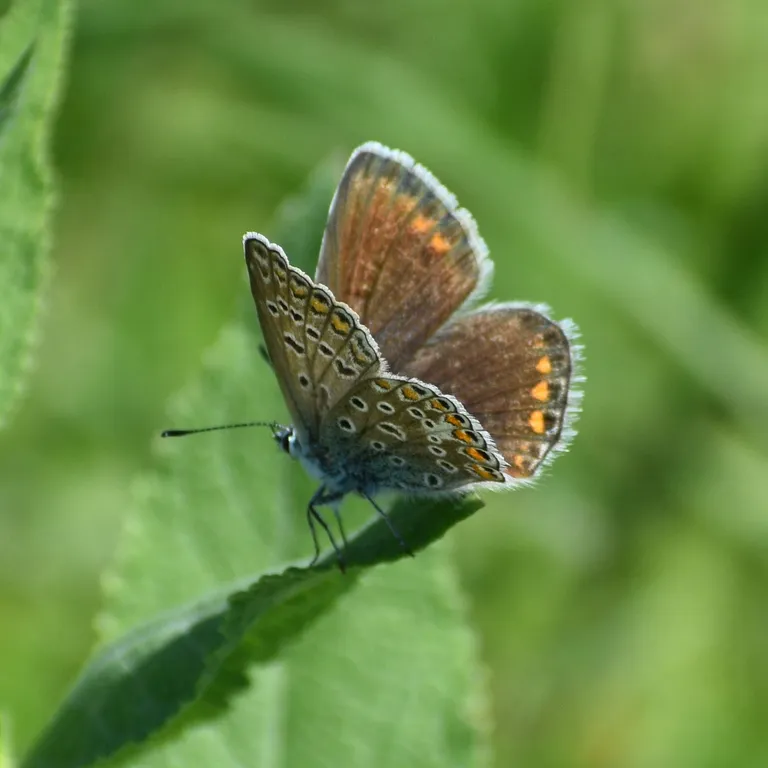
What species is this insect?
Polyommatus icarus
